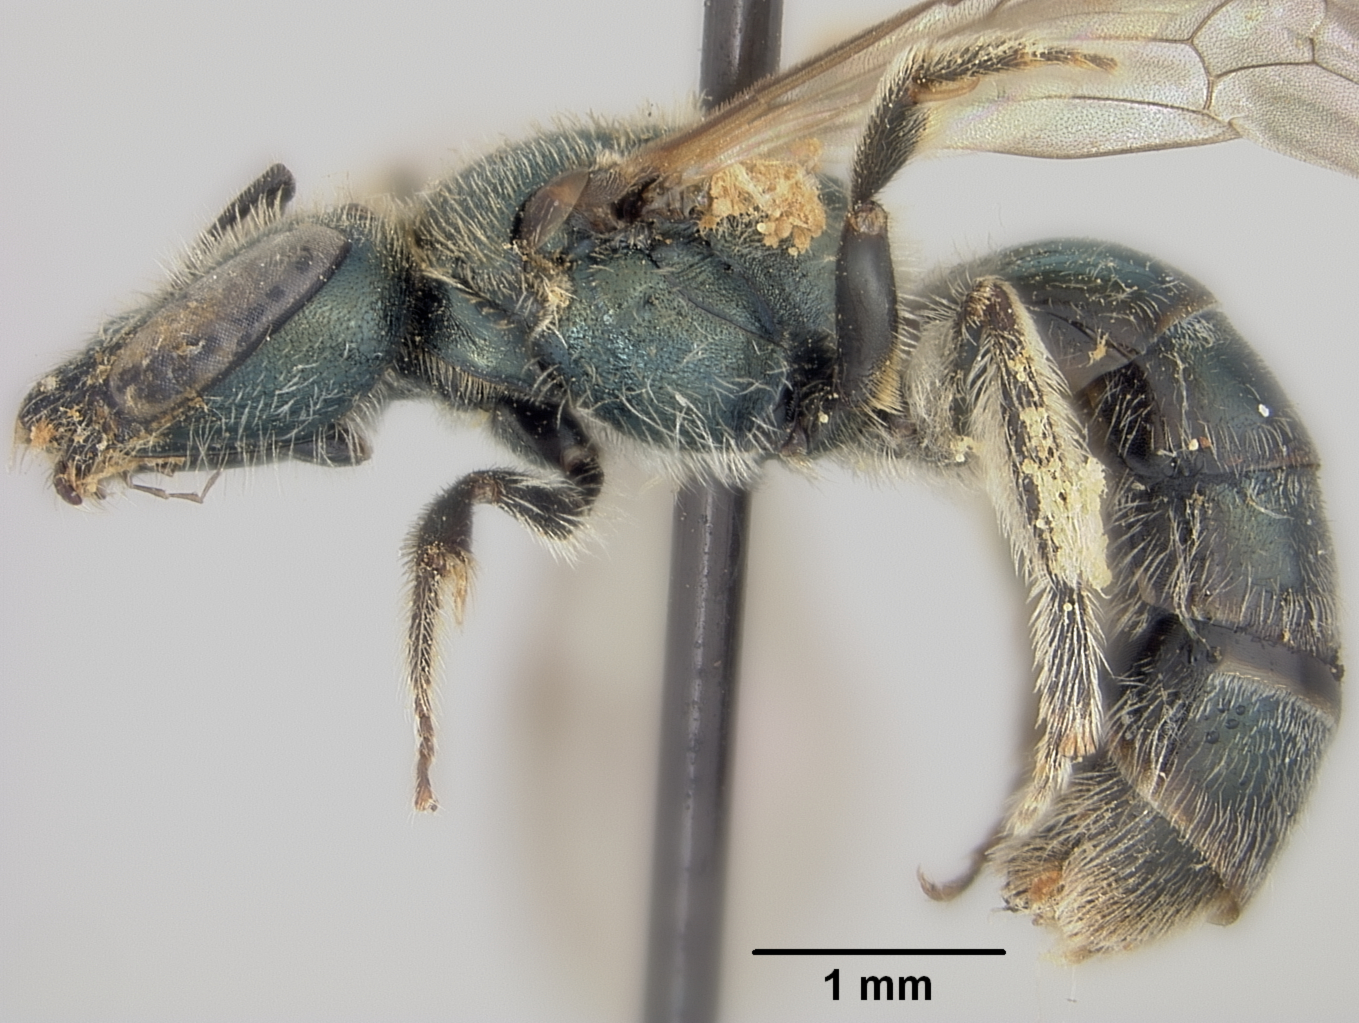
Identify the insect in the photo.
Halictus mayacensis
